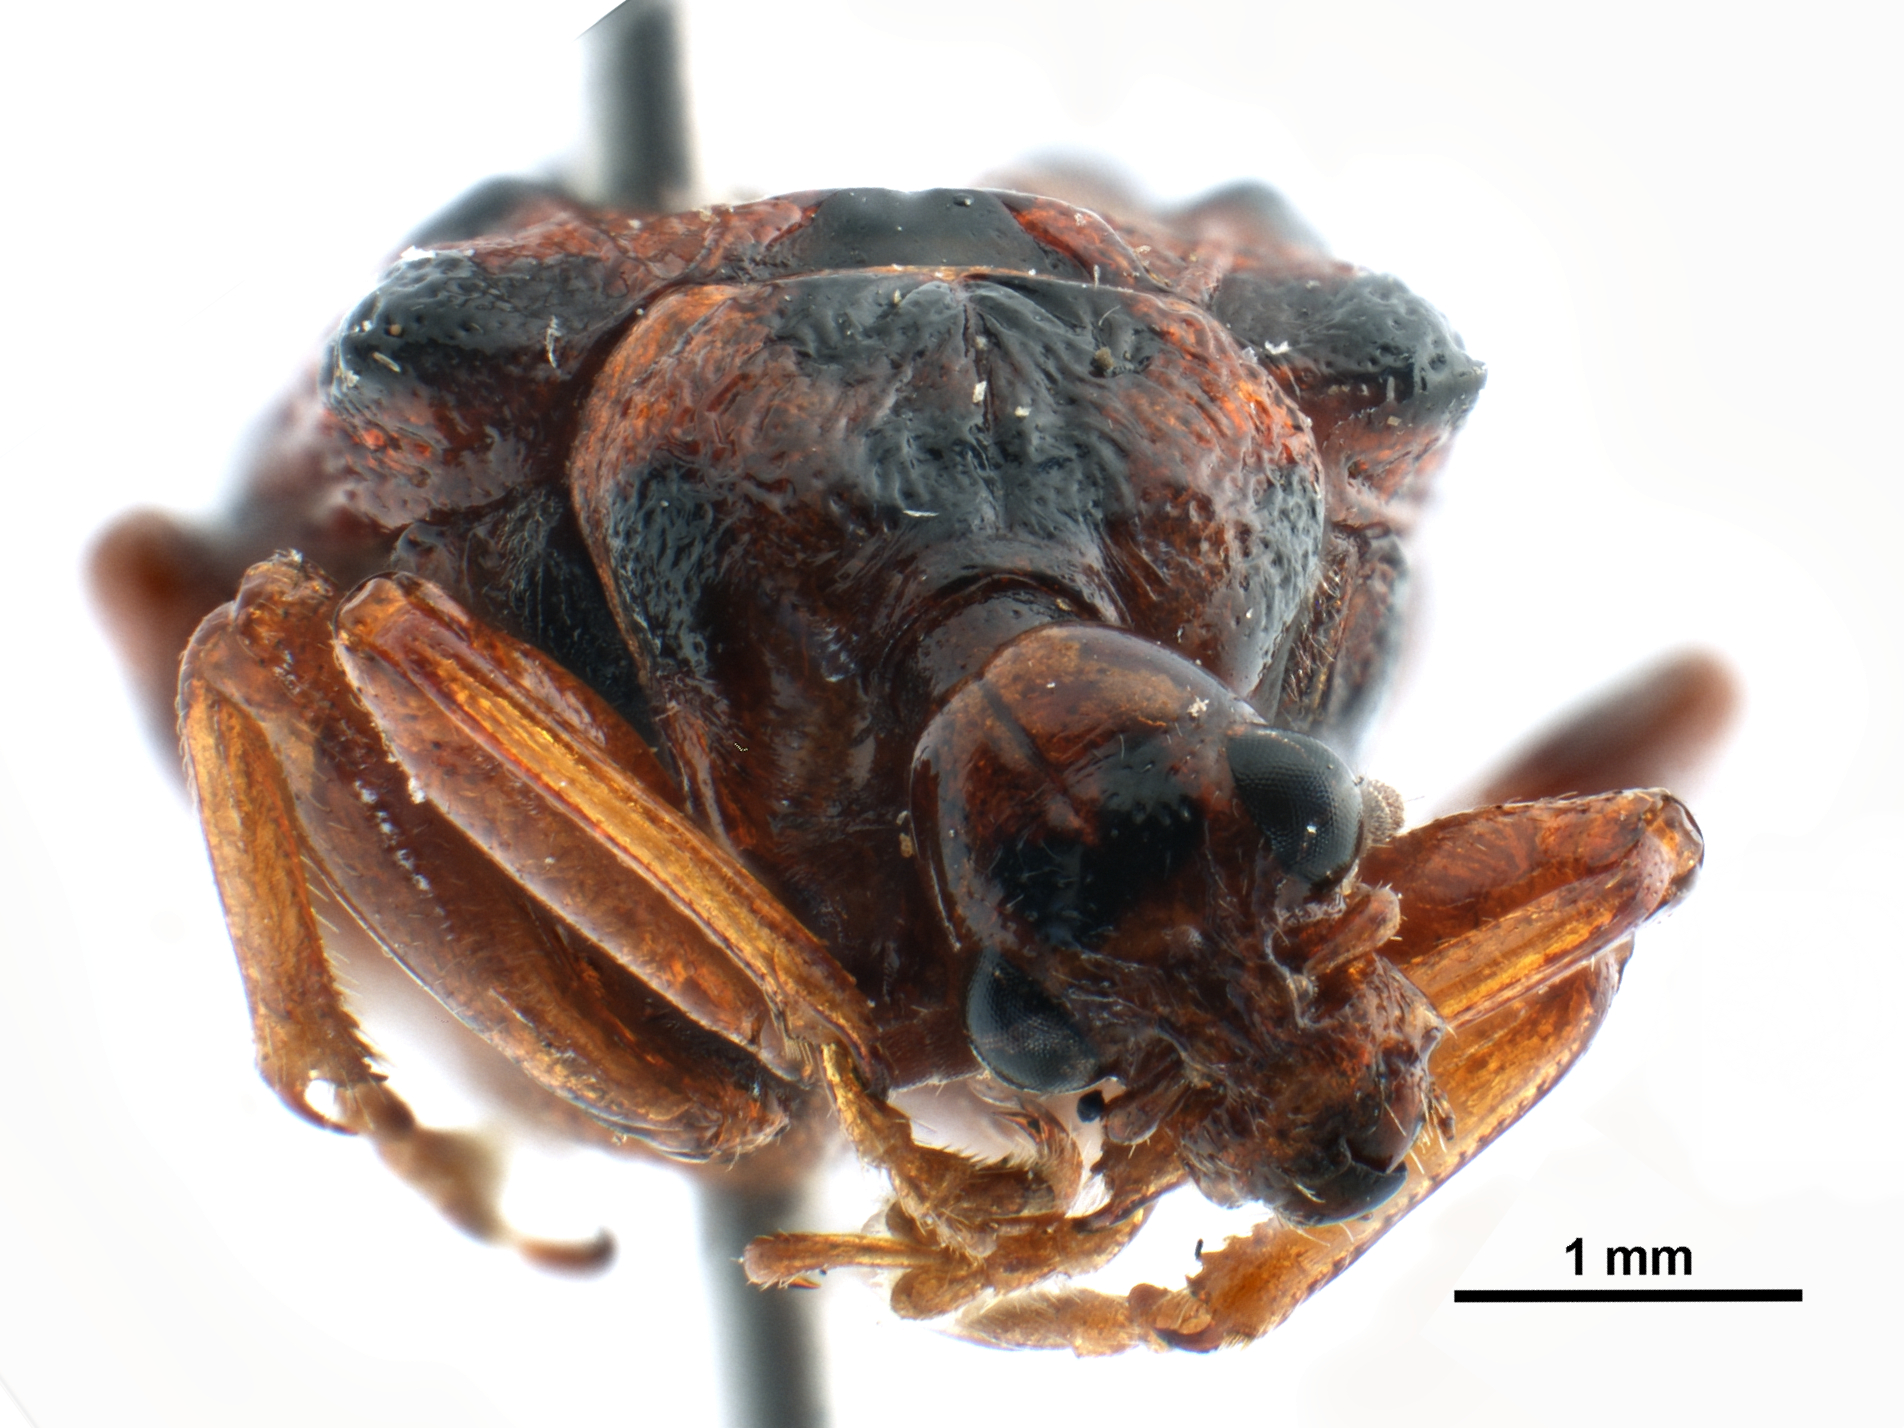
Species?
Hoplapoderus gemmatus
